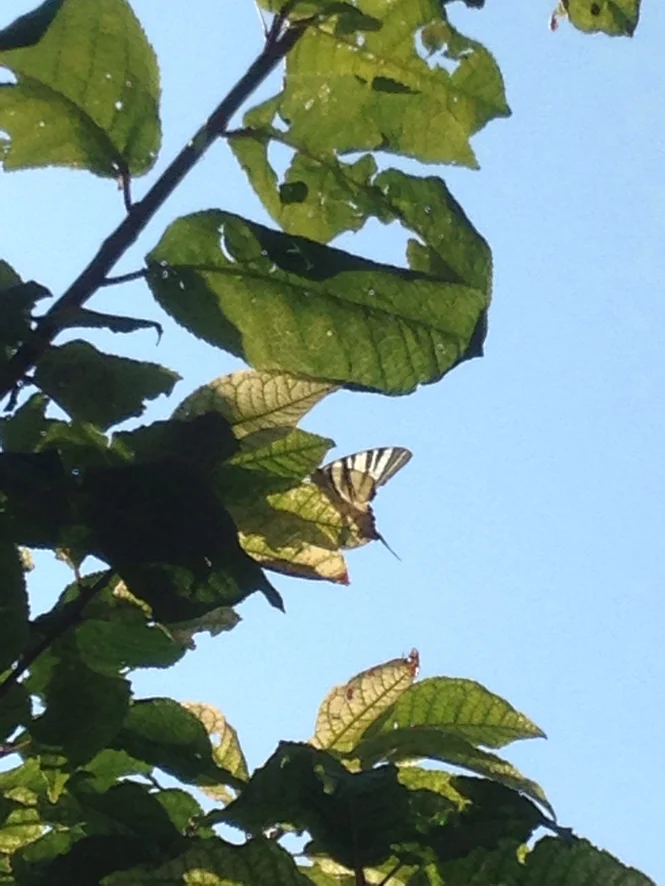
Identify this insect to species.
Iphiclides podalirius
